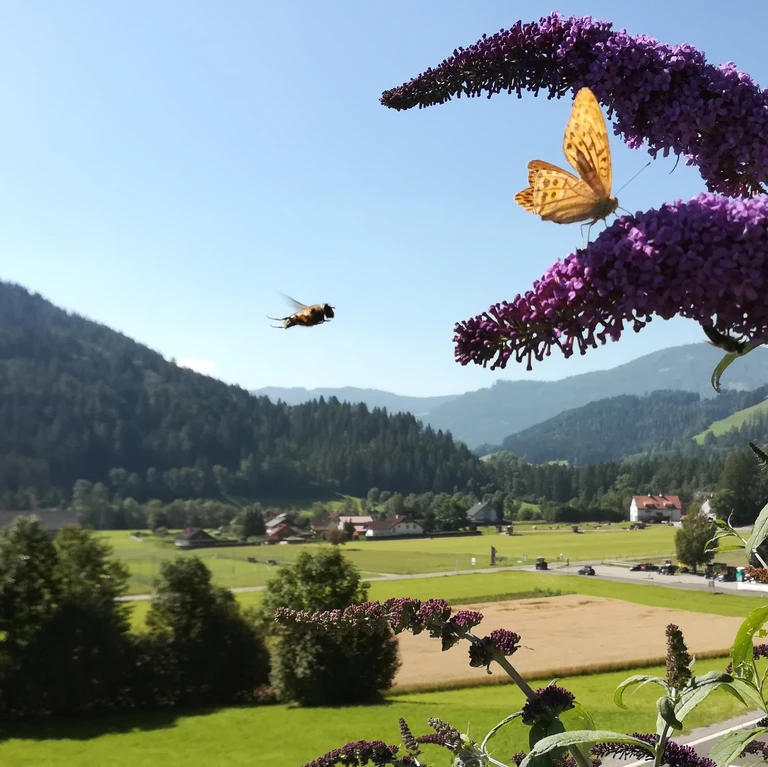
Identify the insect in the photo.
Argynnis paphia
